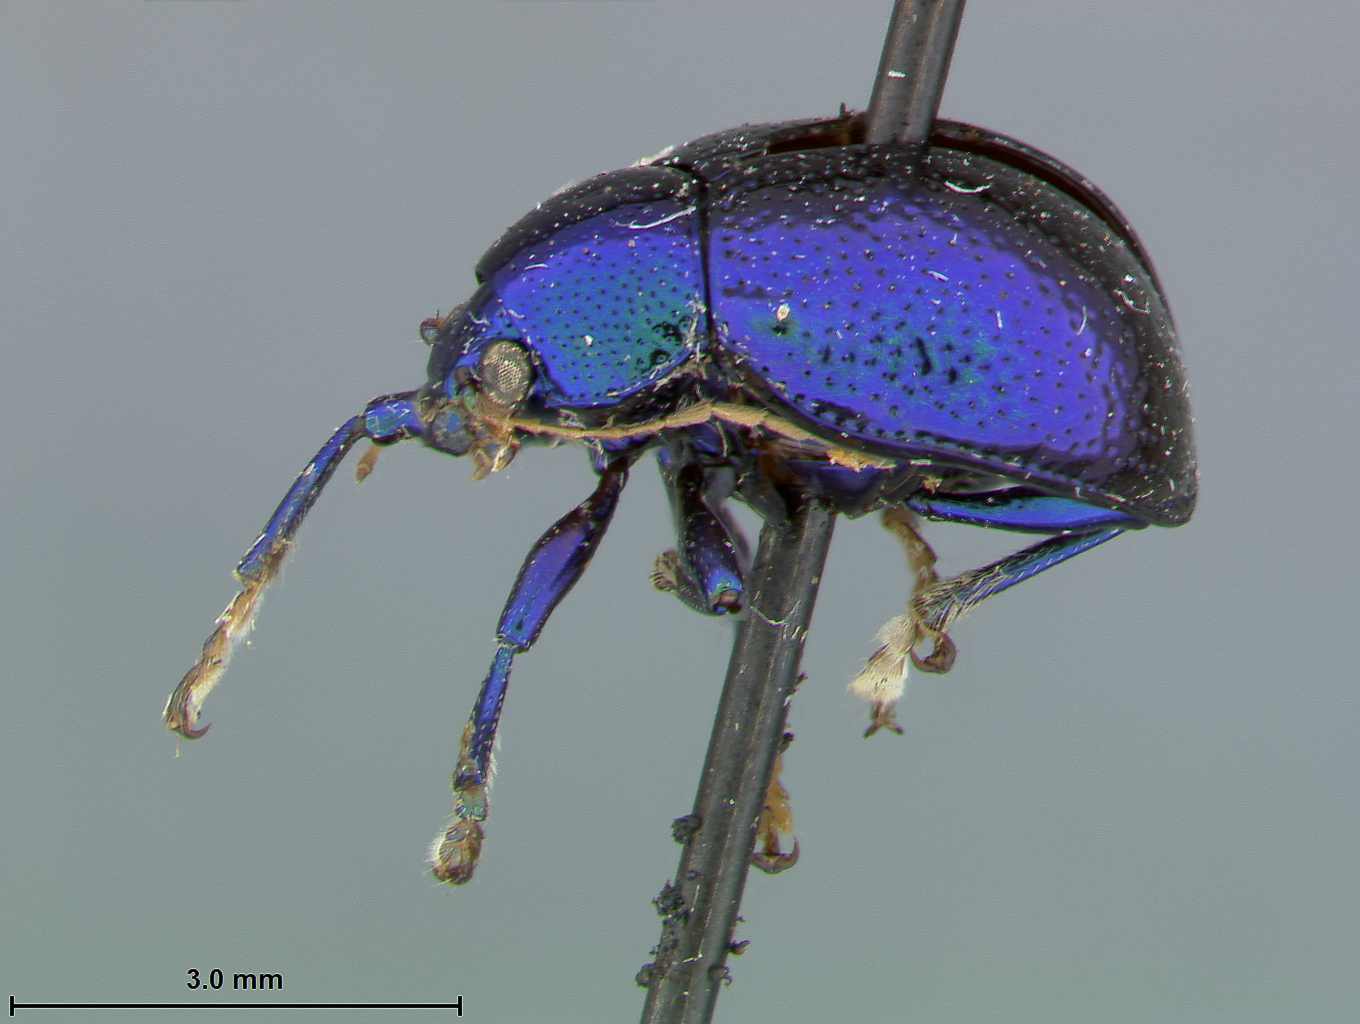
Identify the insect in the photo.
Colaspis barberi
